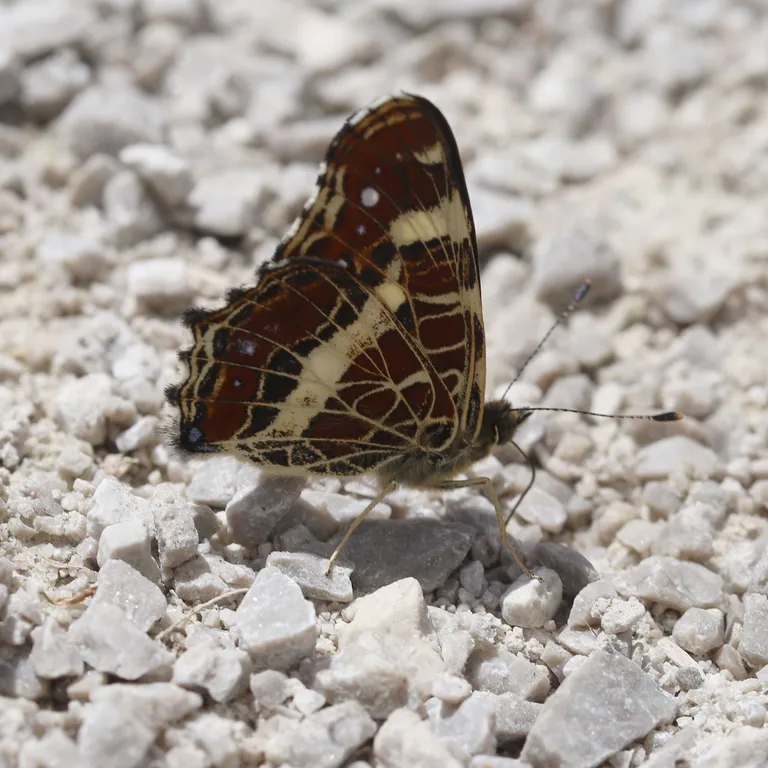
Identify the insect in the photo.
Araschnia levana
